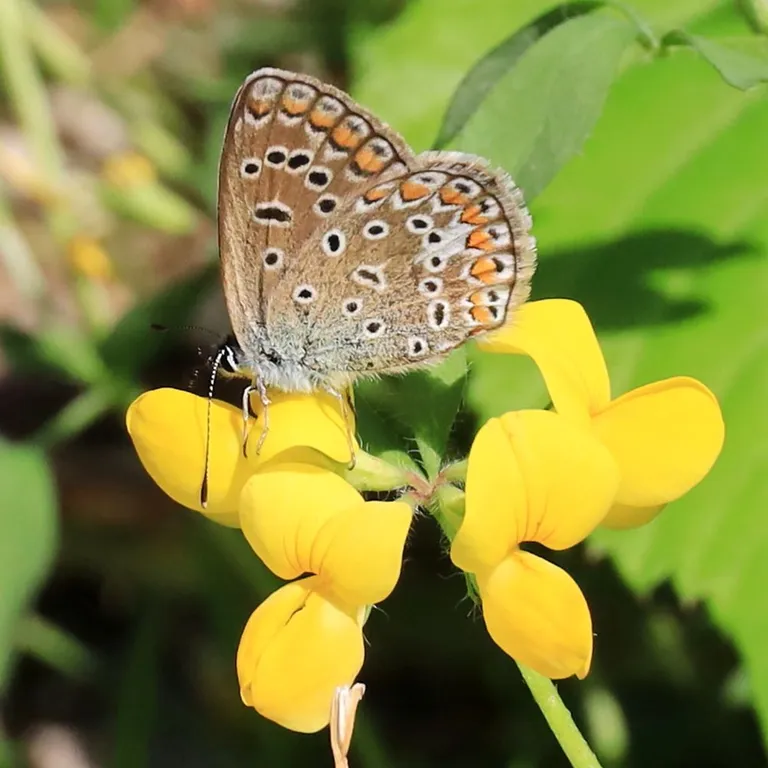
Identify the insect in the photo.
Polyommatus icarus
